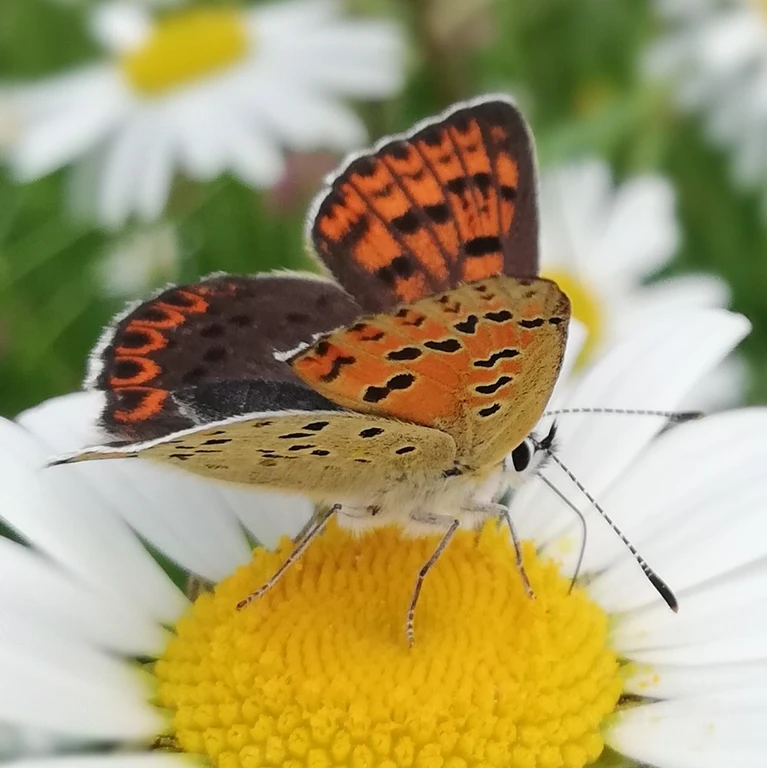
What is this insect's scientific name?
Lycaena tityrus (also Loweia tityrus)
